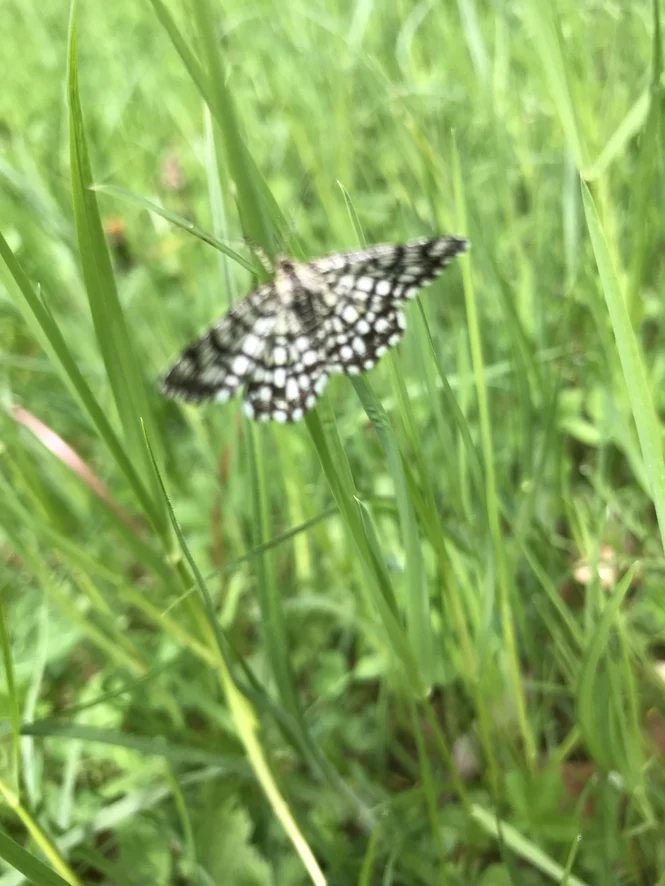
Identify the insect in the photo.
Chiasmia clathrata
